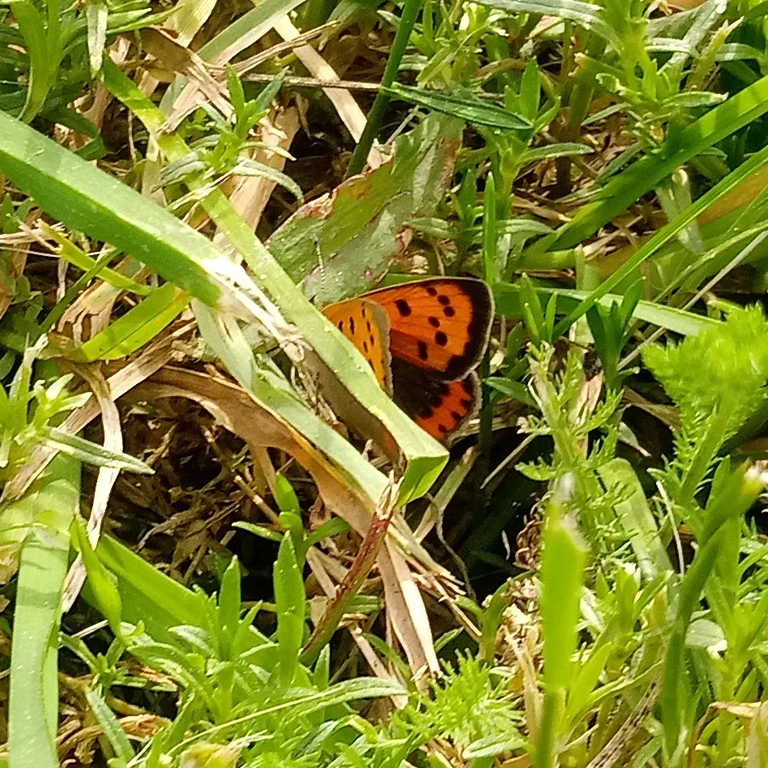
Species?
Lycaena phlaeas
